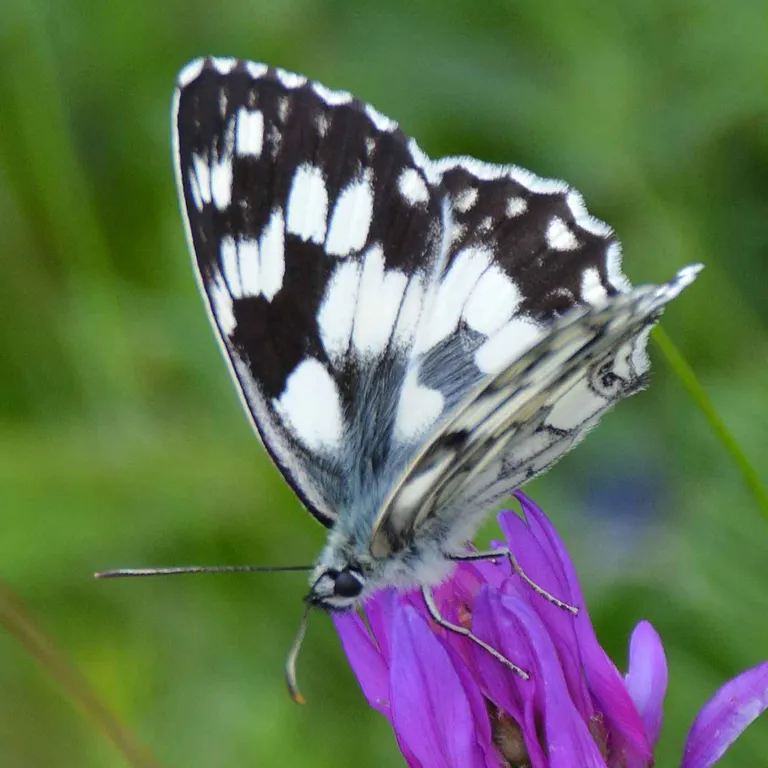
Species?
Melanargia galathea
